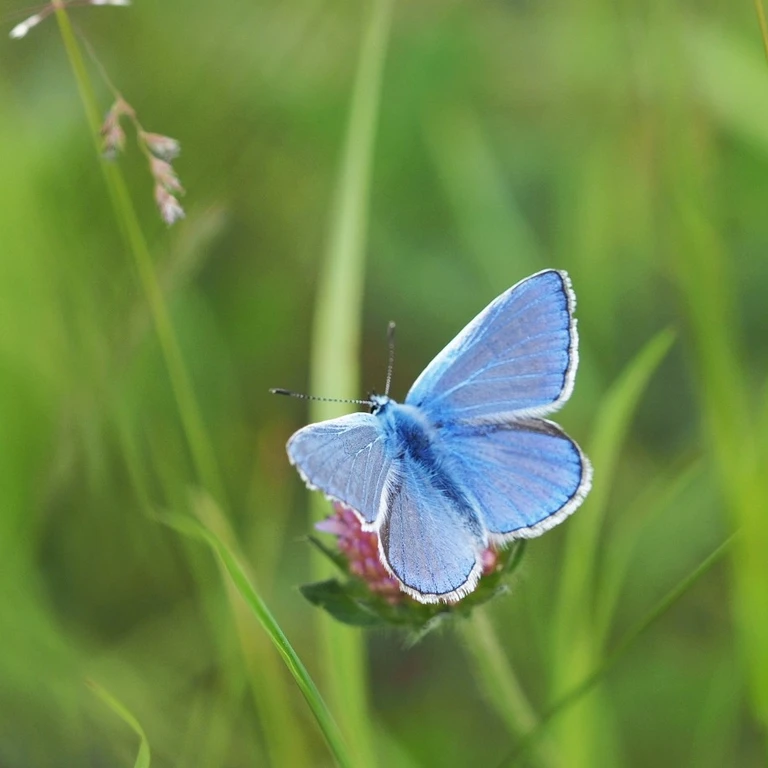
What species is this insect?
Polyommatus icarus
